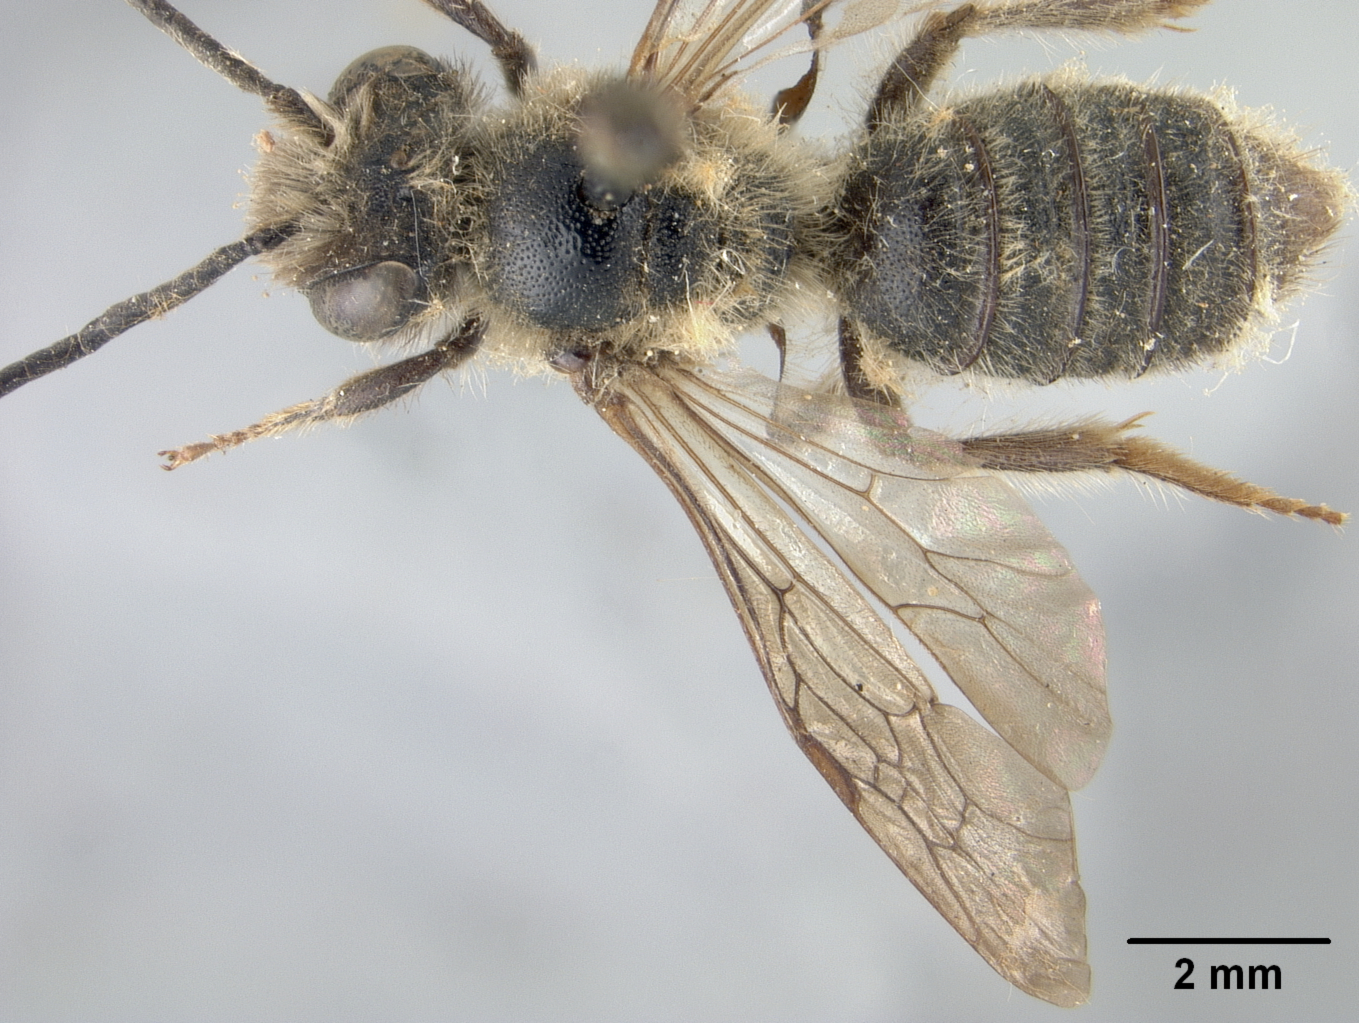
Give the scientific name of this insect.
Andrena mitsukurii
